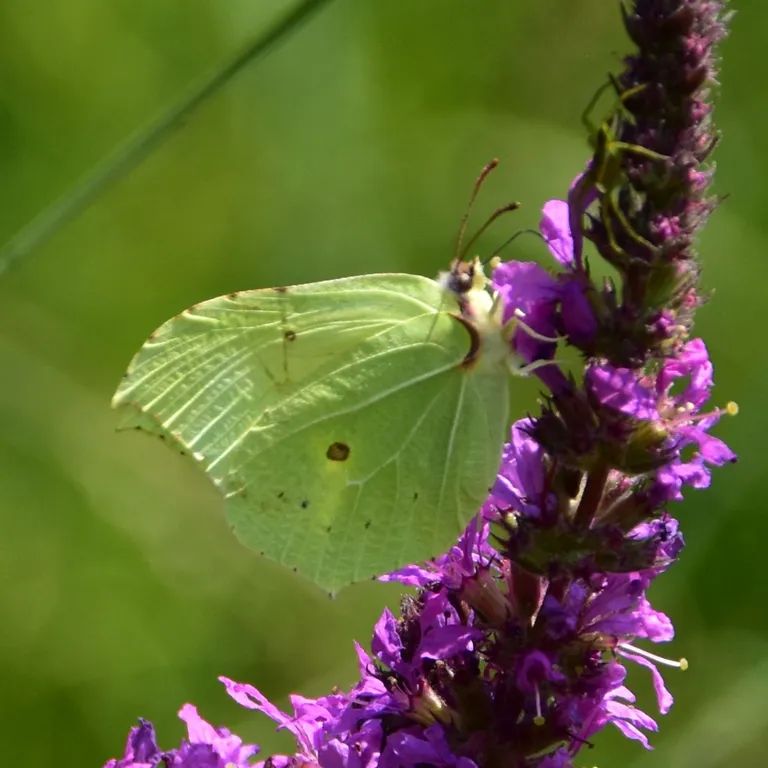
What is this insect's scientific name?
Gonepteryx rhamni
